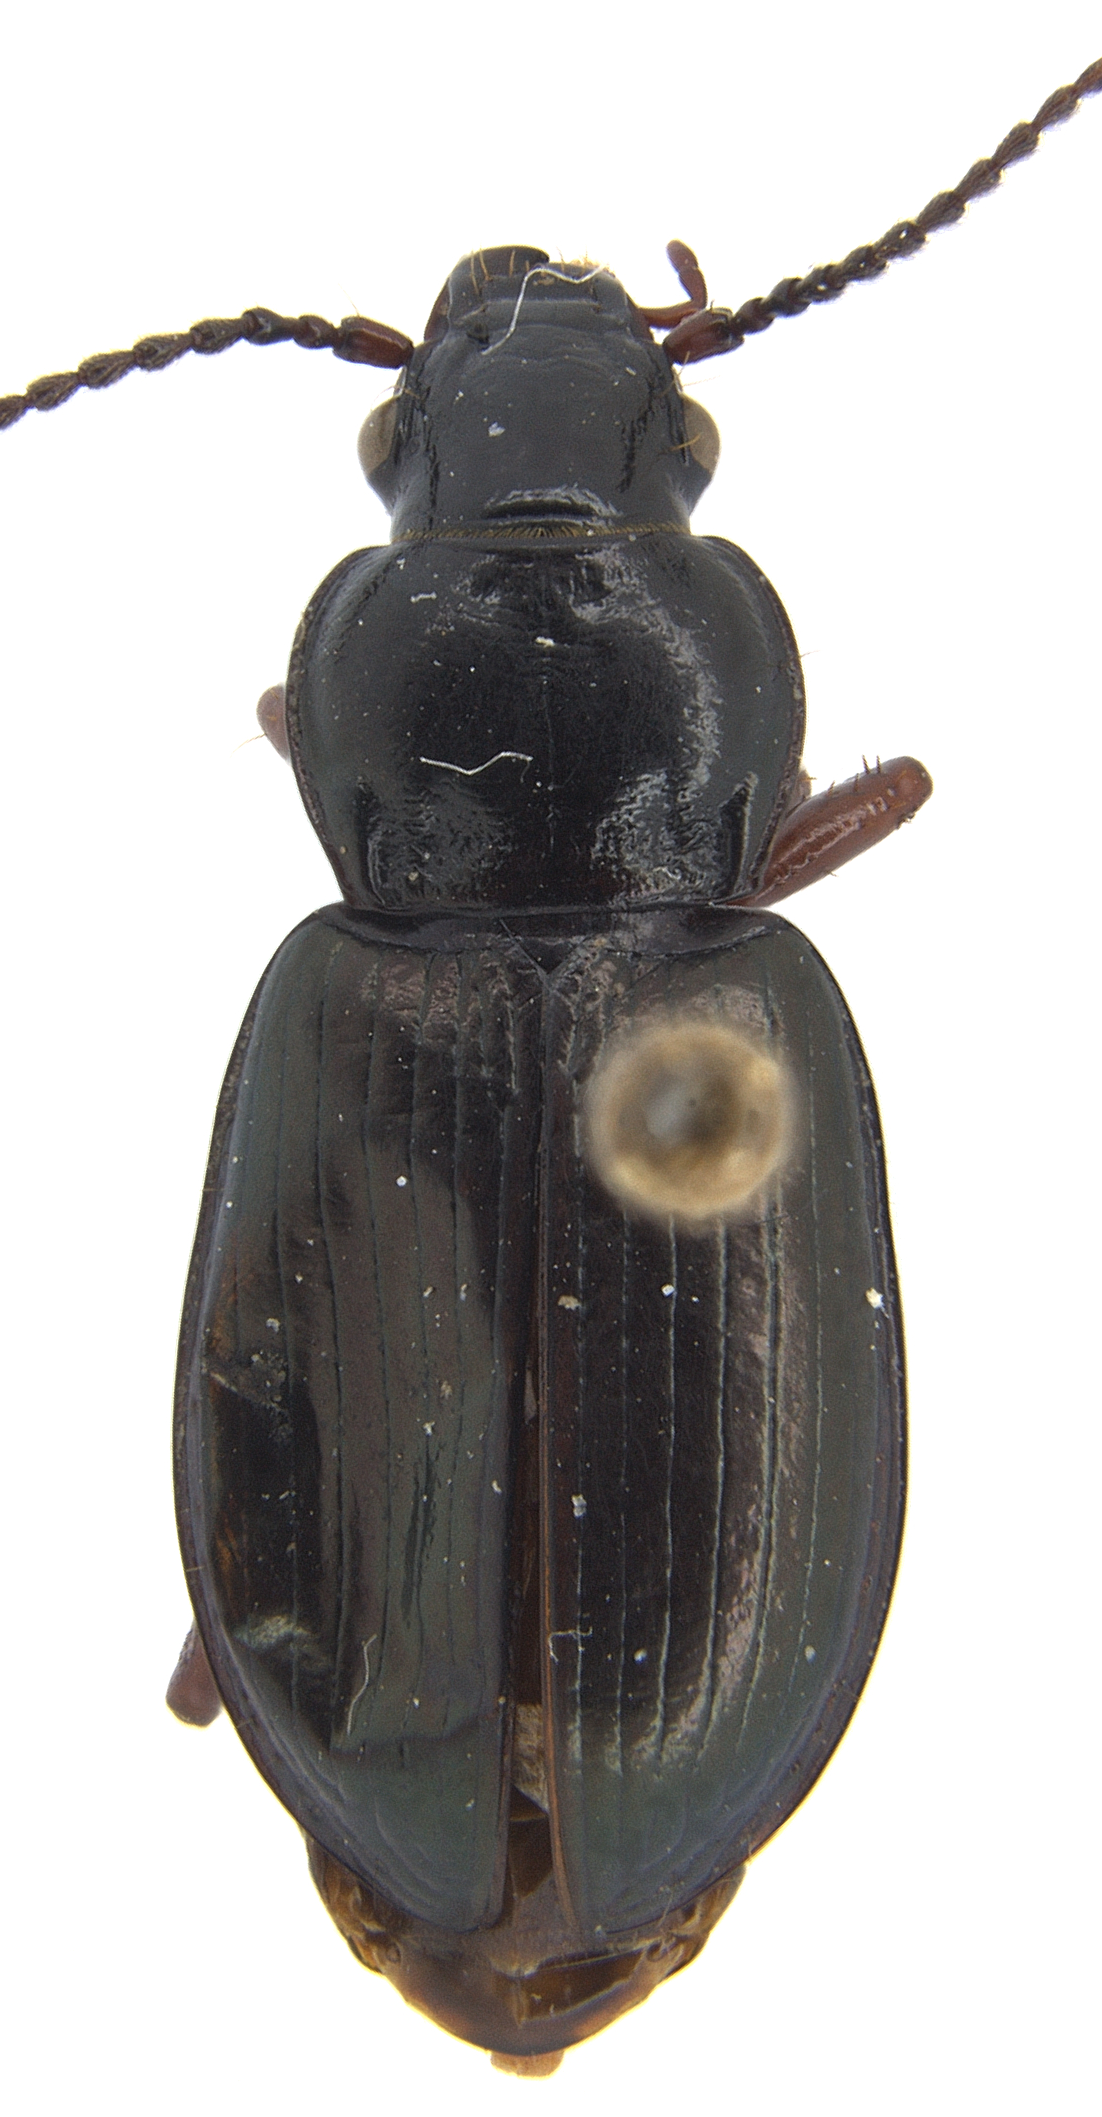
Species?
Stereocerus haematopus
